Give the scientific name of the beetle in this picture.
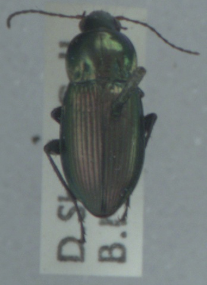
Poecilus versicolor
